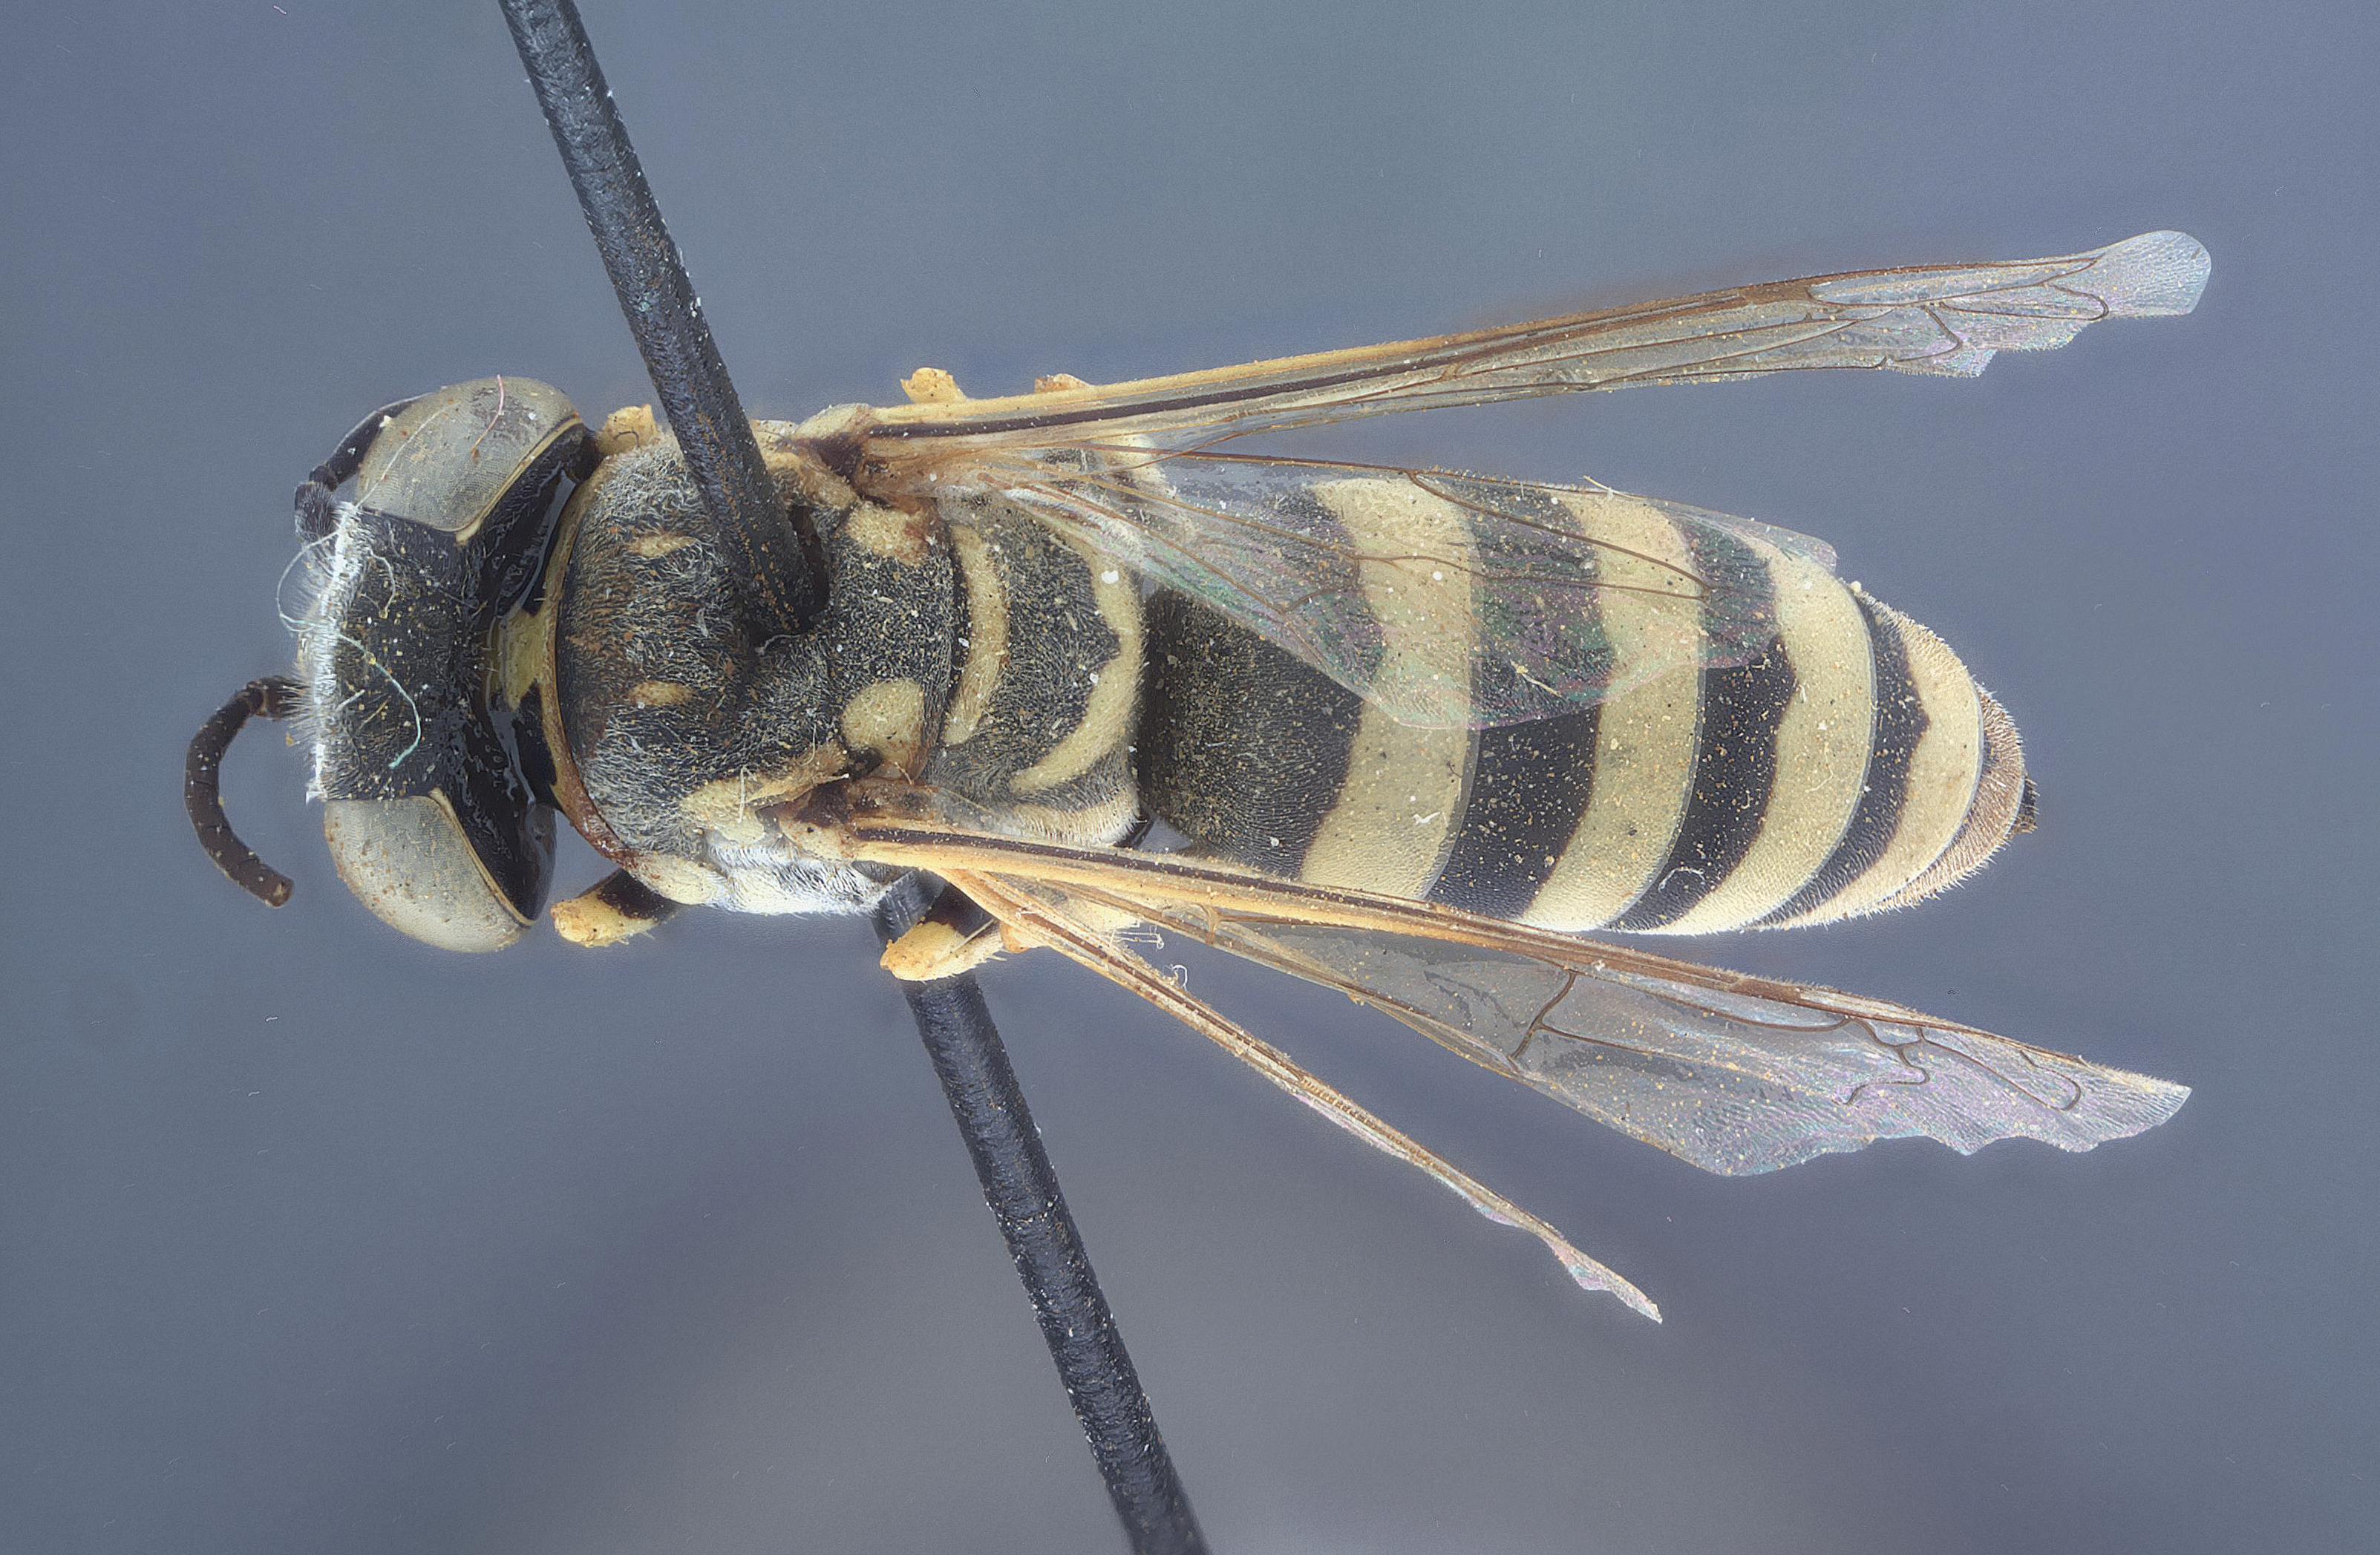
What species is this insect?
Cerceris bougainvillensis
